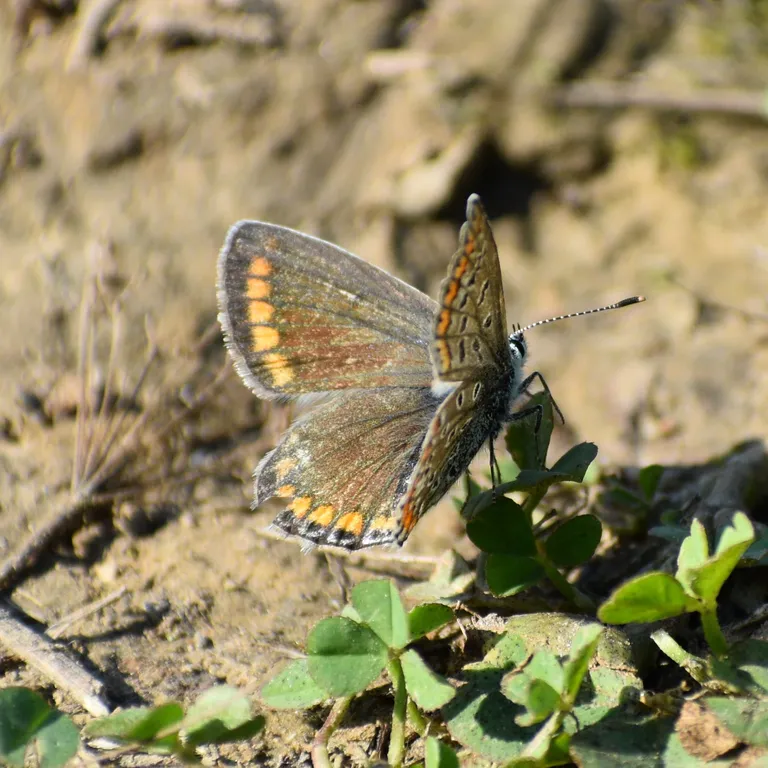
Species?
Polyommatus icarus
